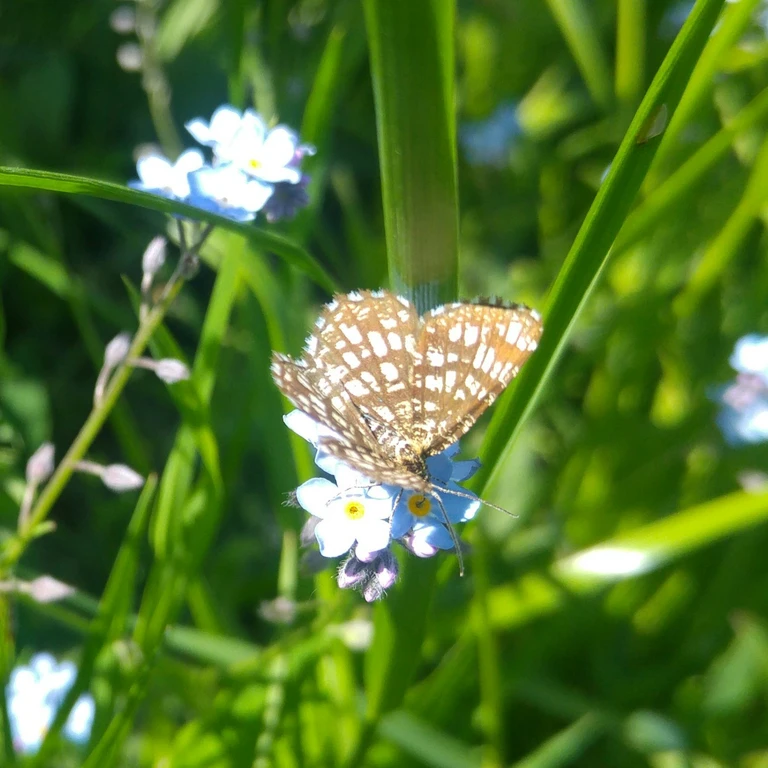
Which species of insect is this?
Chiasmia clathrata
